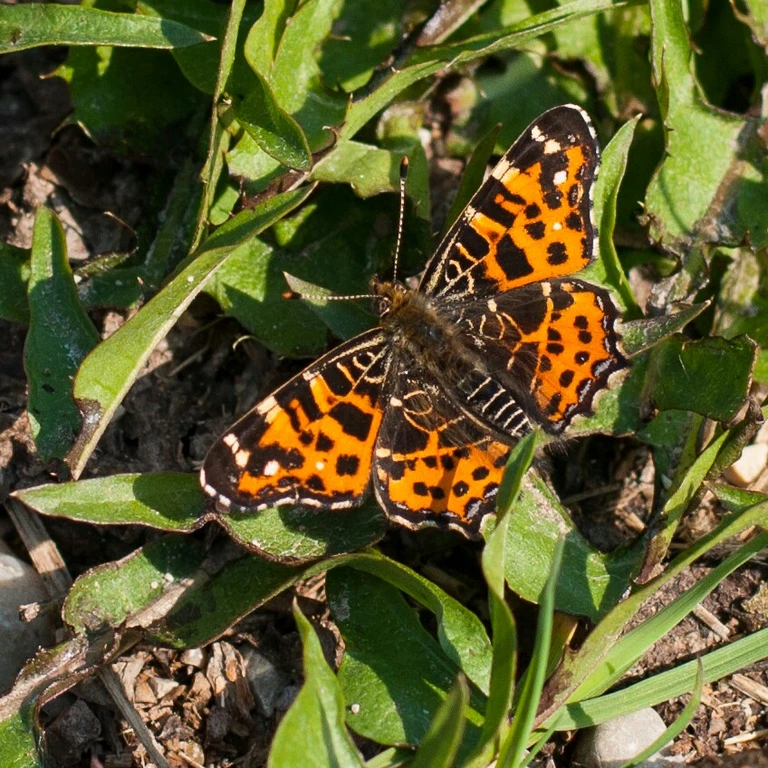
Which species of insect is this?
Araschnia levana
